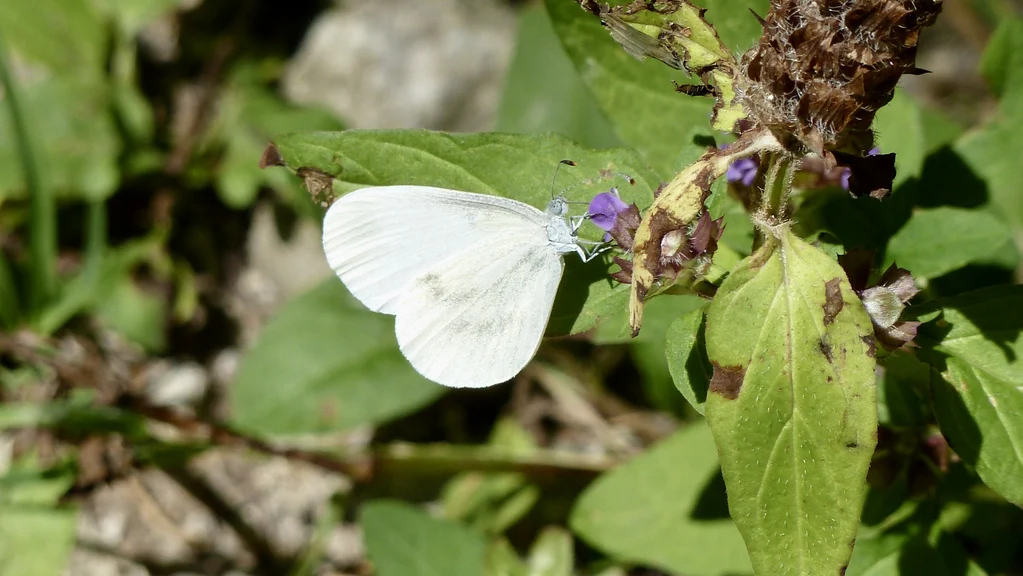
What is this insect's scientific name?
Leptidea sinapis/juvernica
